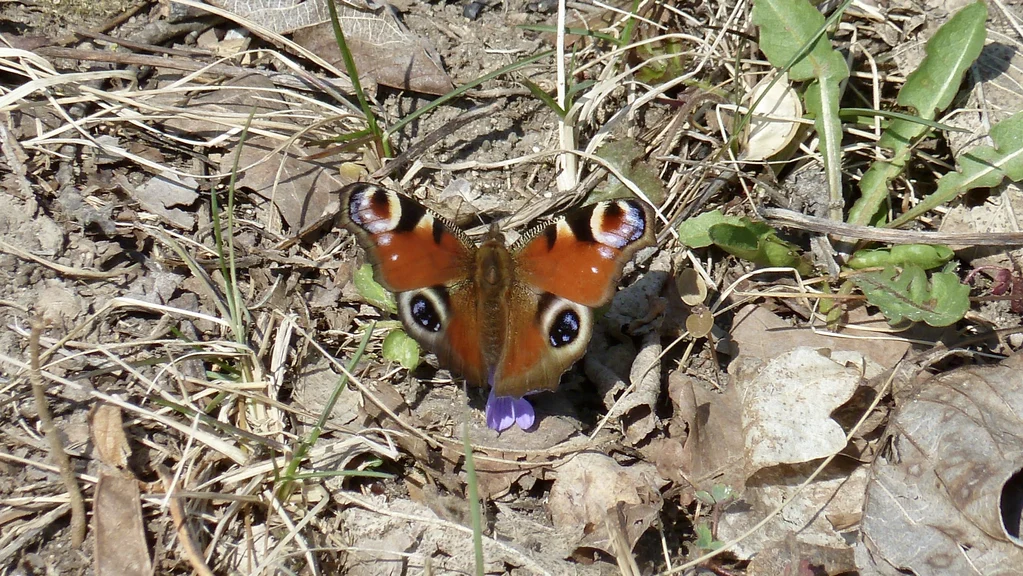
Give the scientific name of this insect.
Aglais io
